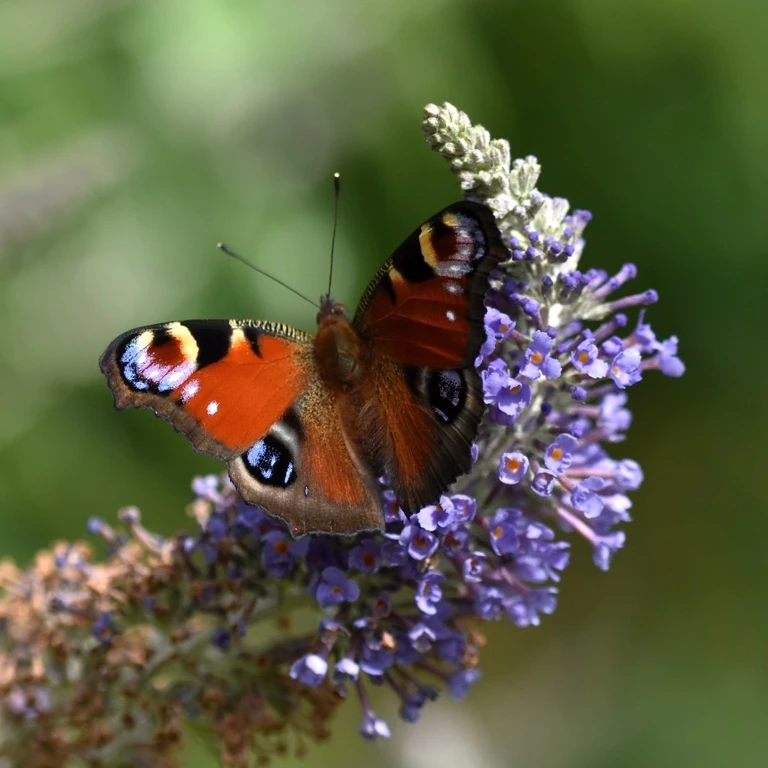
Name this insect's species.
Aglais io
